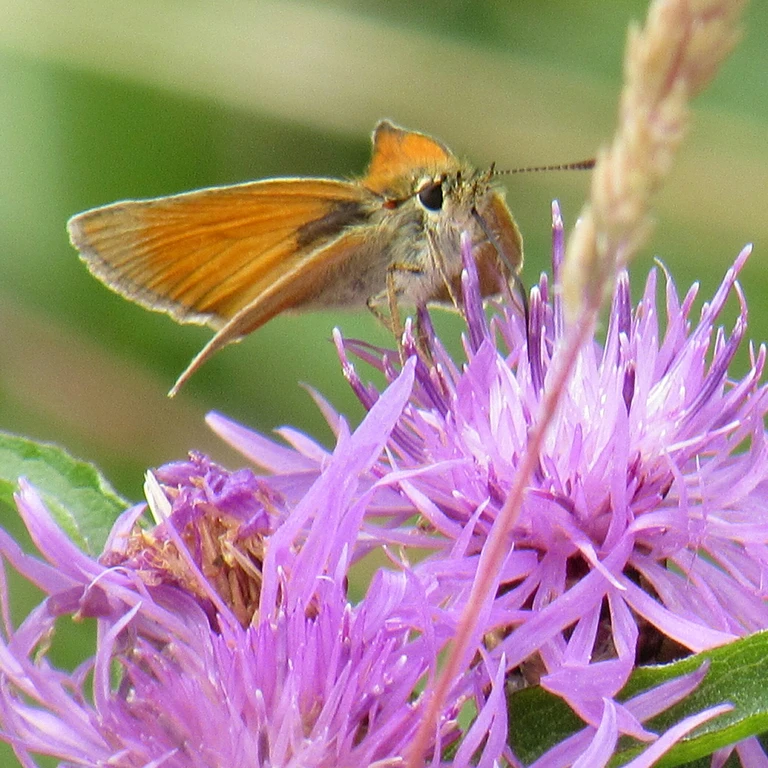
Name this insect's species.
Thymelicus sylvestris
